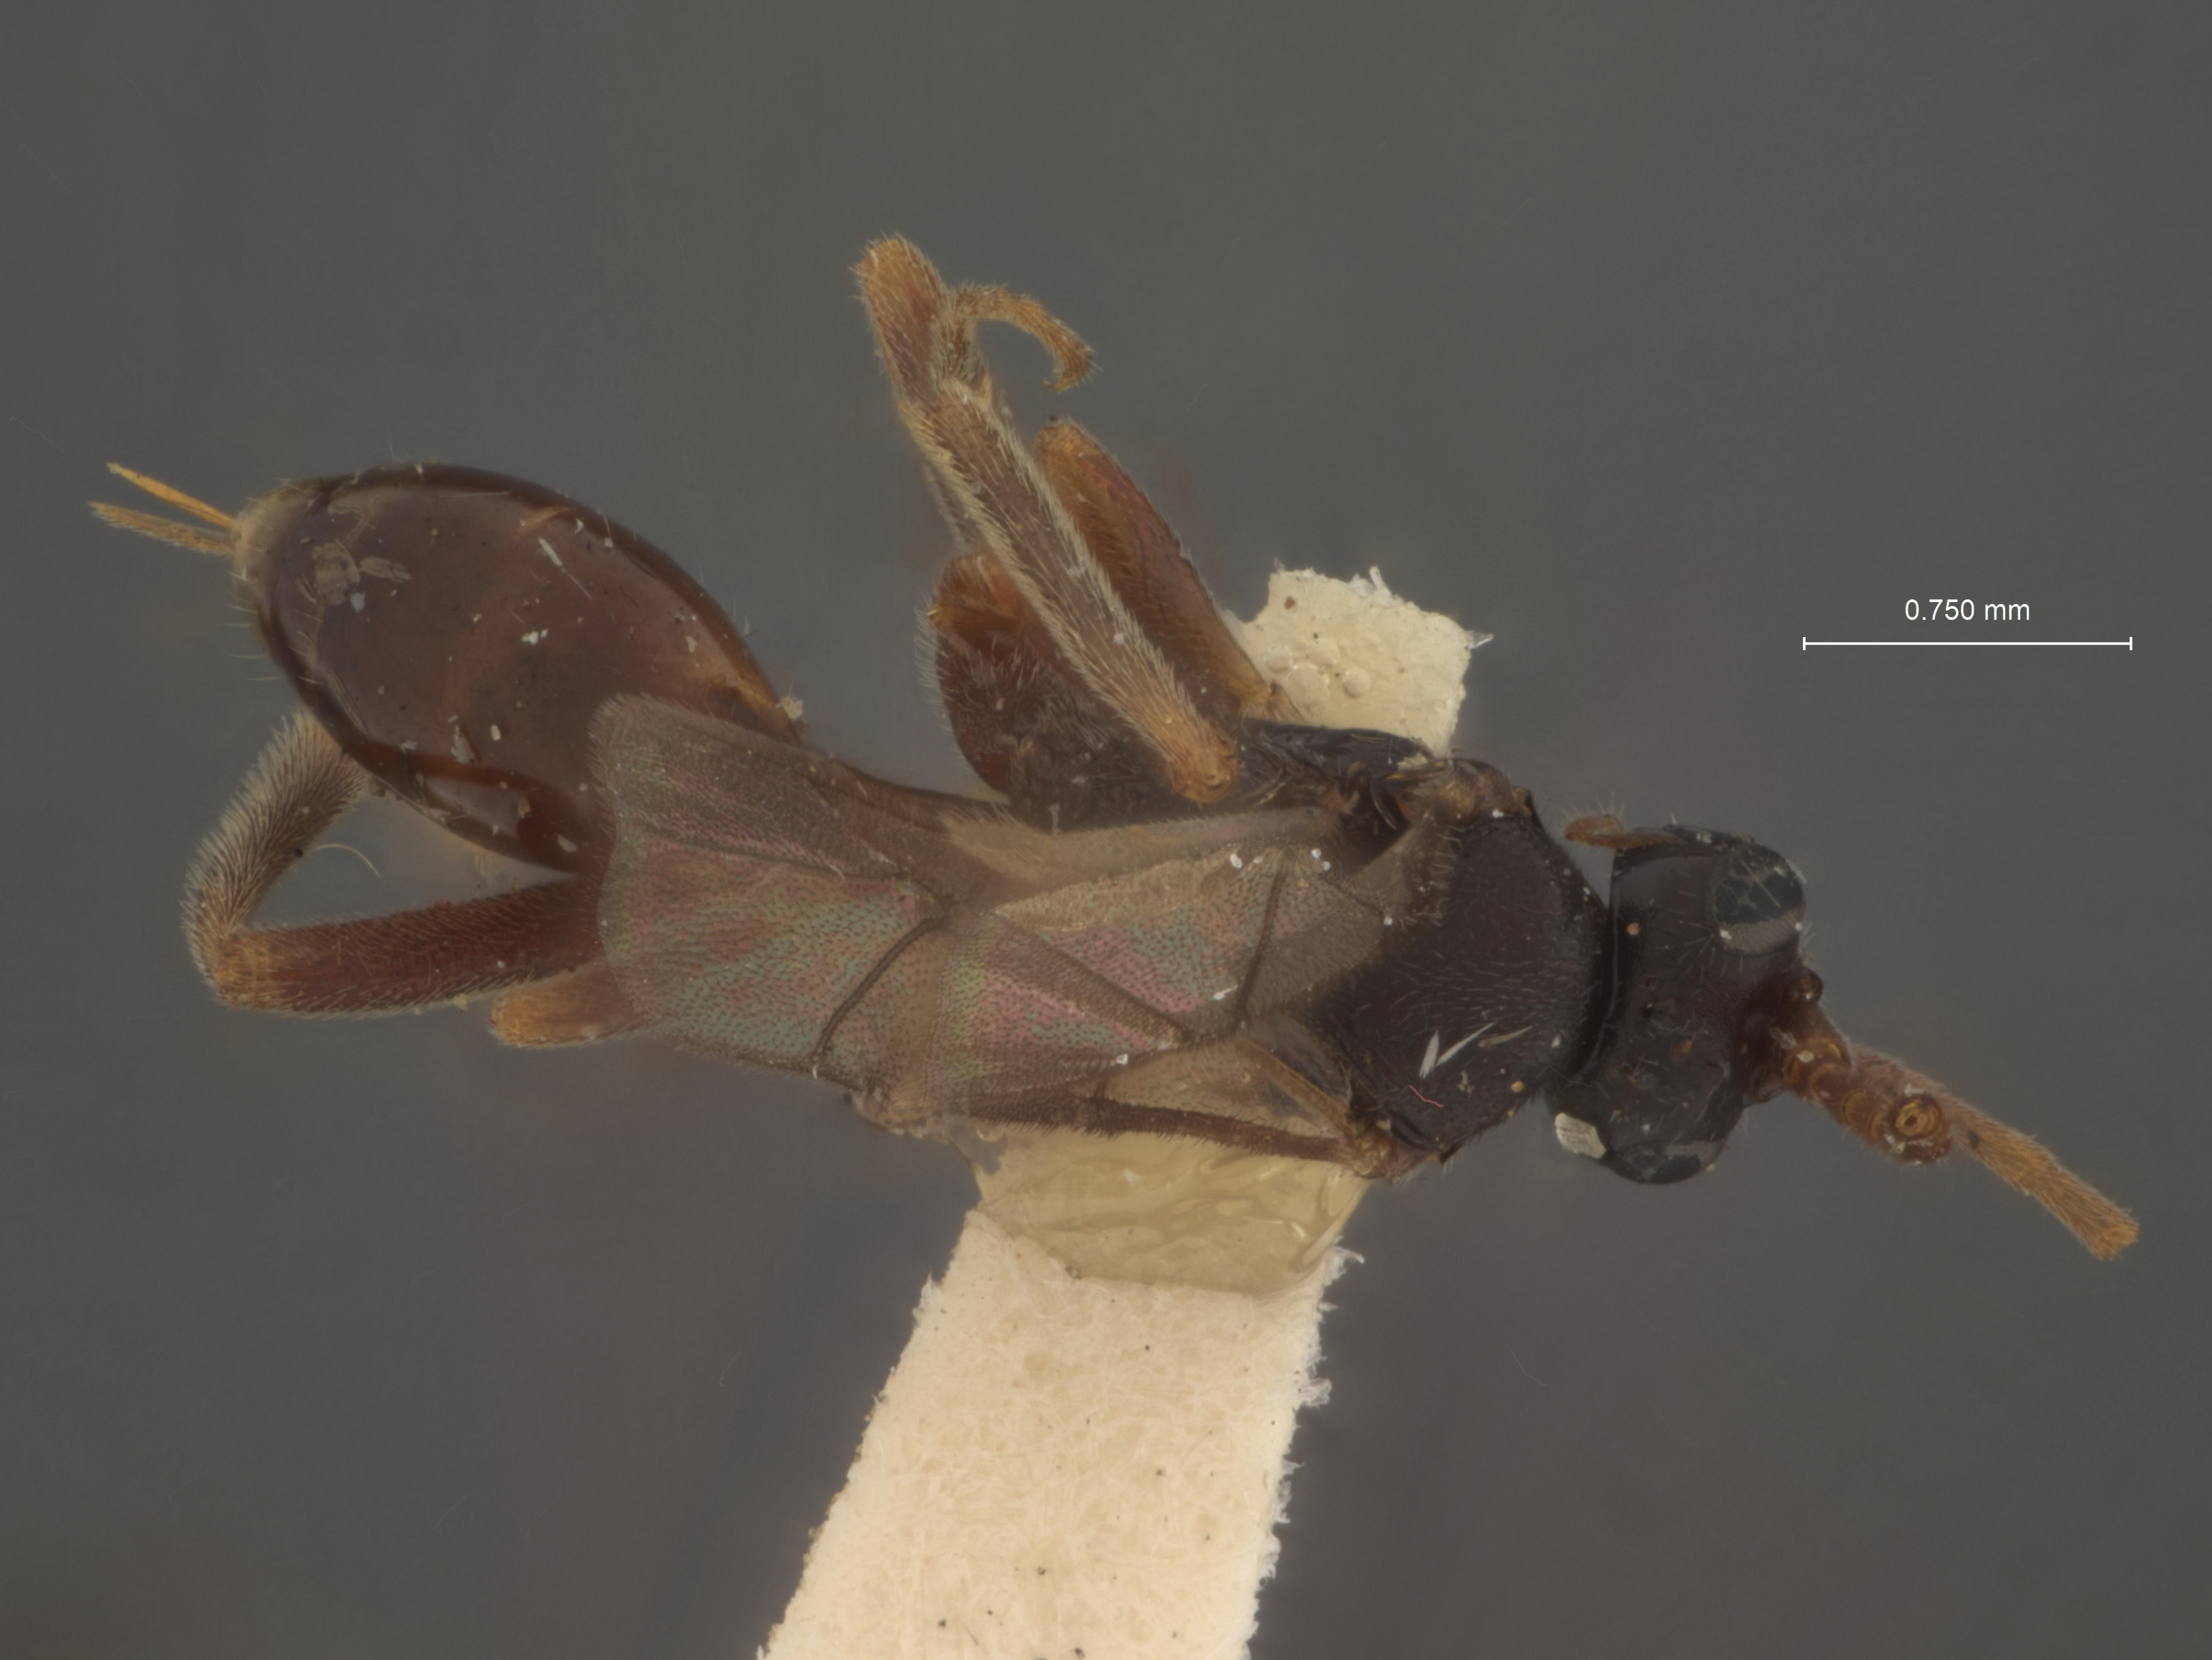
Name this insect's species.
Myersia johnsoni
